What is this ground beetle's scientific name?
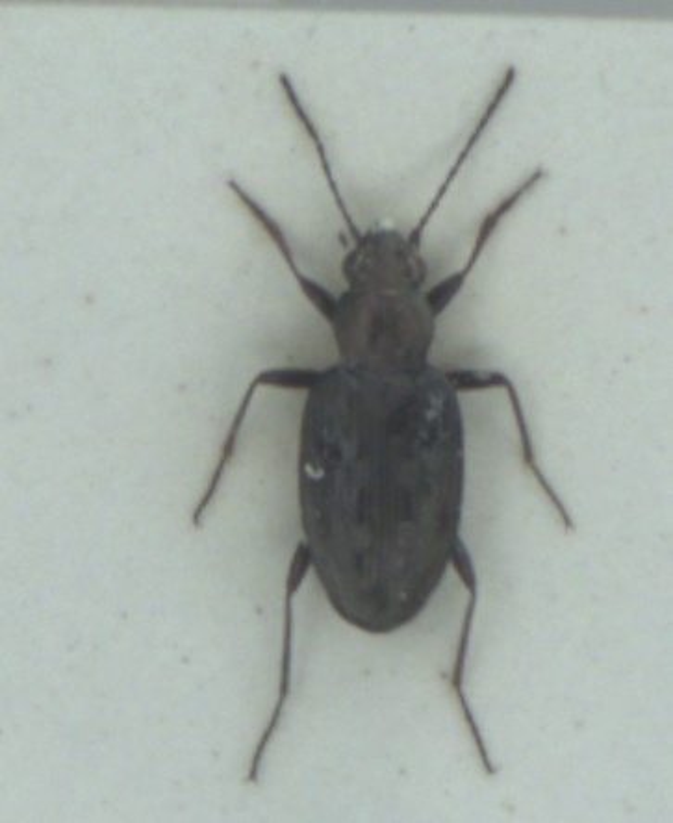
Bembidion litorale
